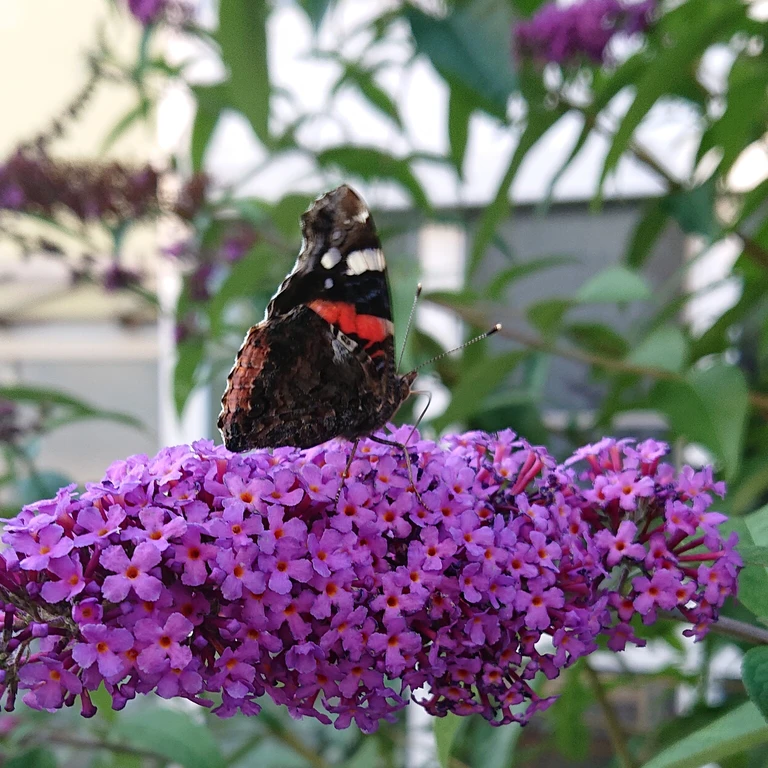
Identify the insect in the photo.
Vanessa atalanta
